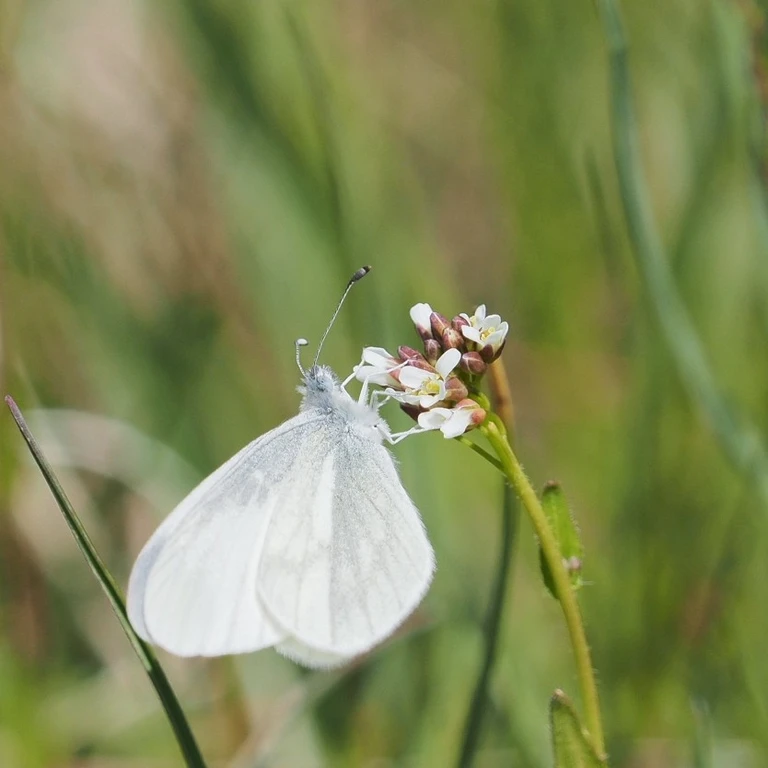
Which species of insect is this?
Leptidea sinapis/juvernica
